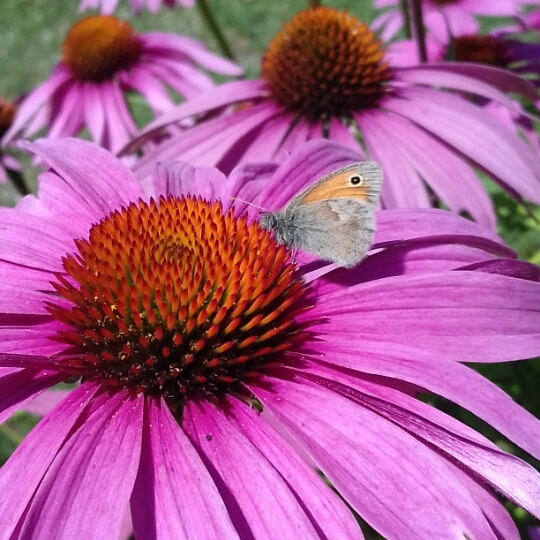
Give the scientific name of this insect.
Coenonympha pamphilus
